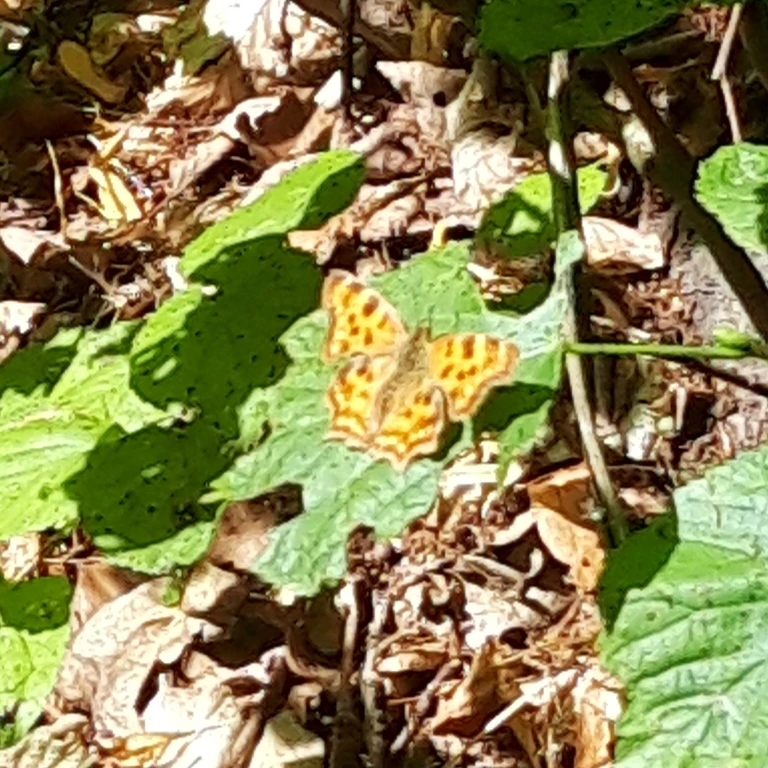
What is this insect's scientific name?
Polygonia c-album
